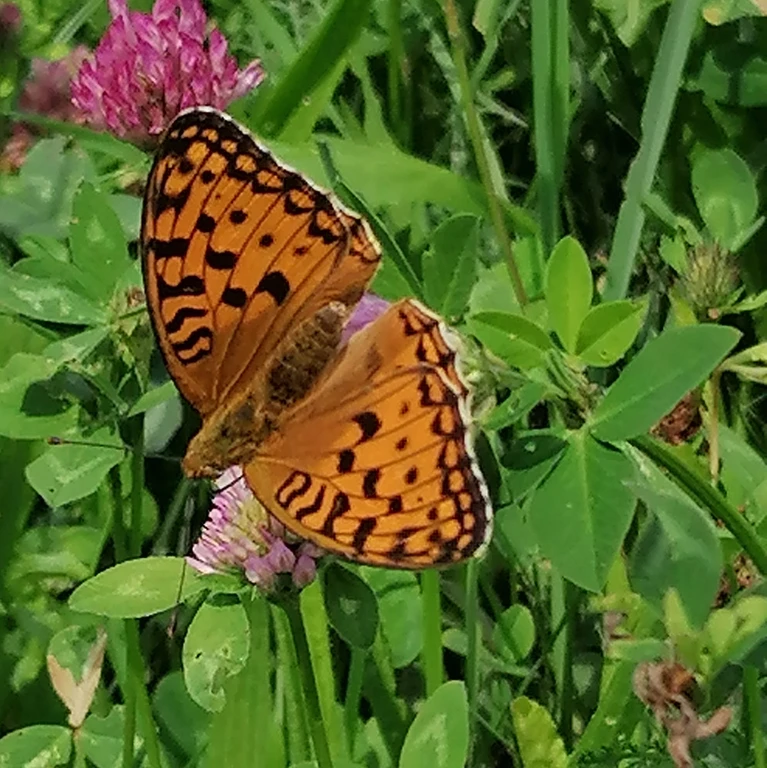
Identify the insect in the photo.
Fabriciana adippe
